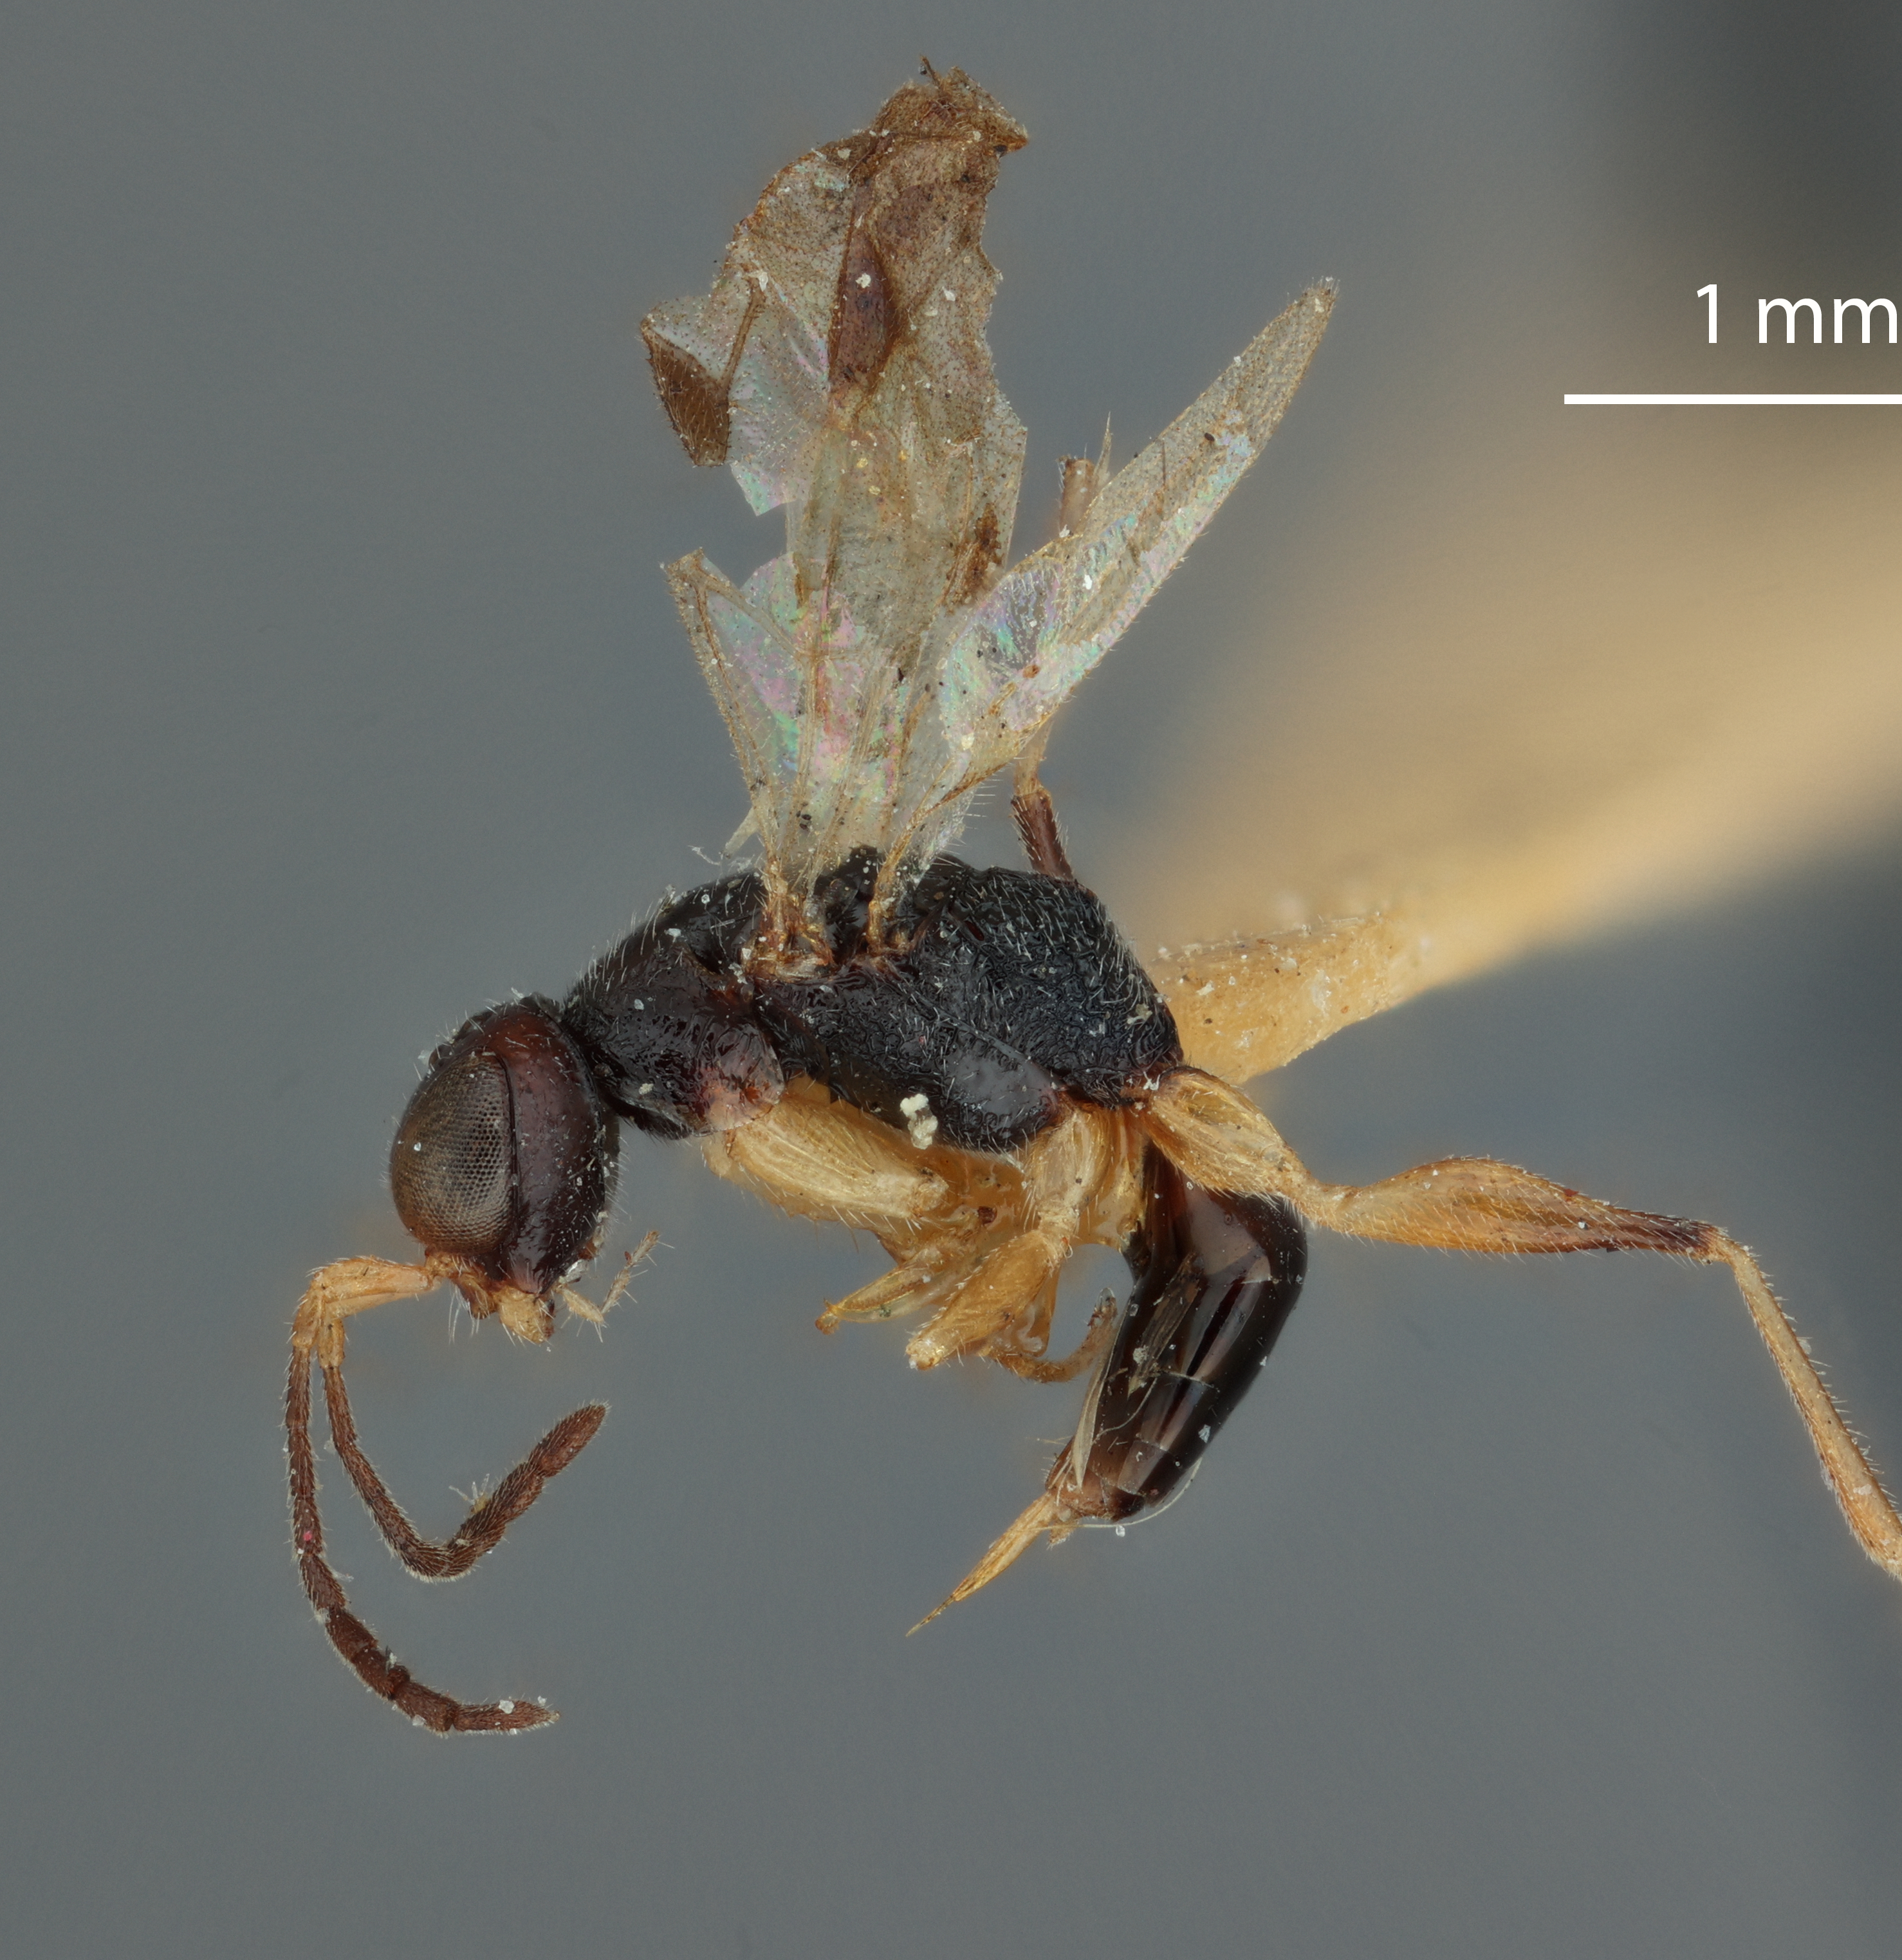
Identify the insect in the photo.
Chelogynus rugulosus
